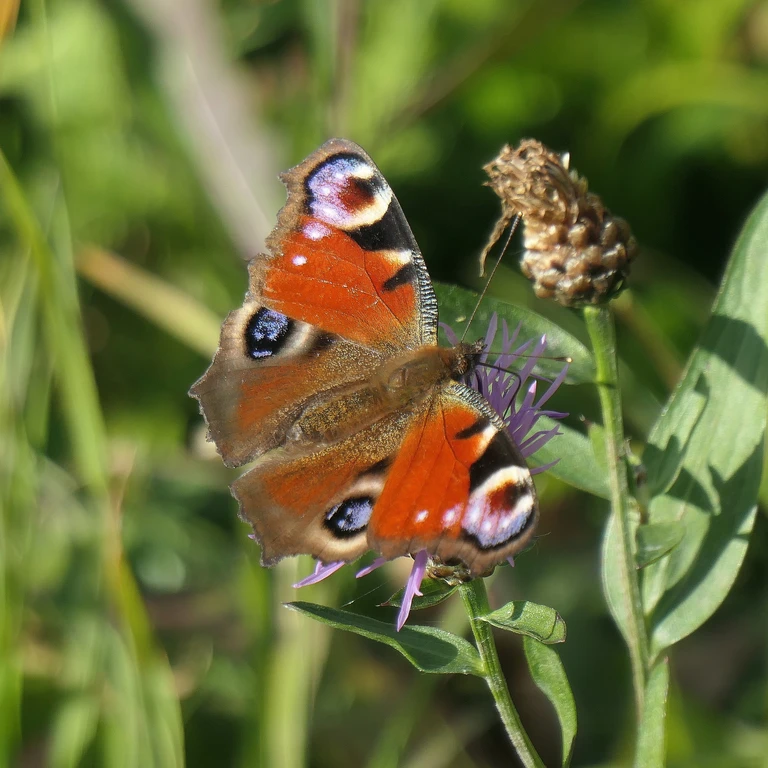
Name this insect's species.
Aglais io
